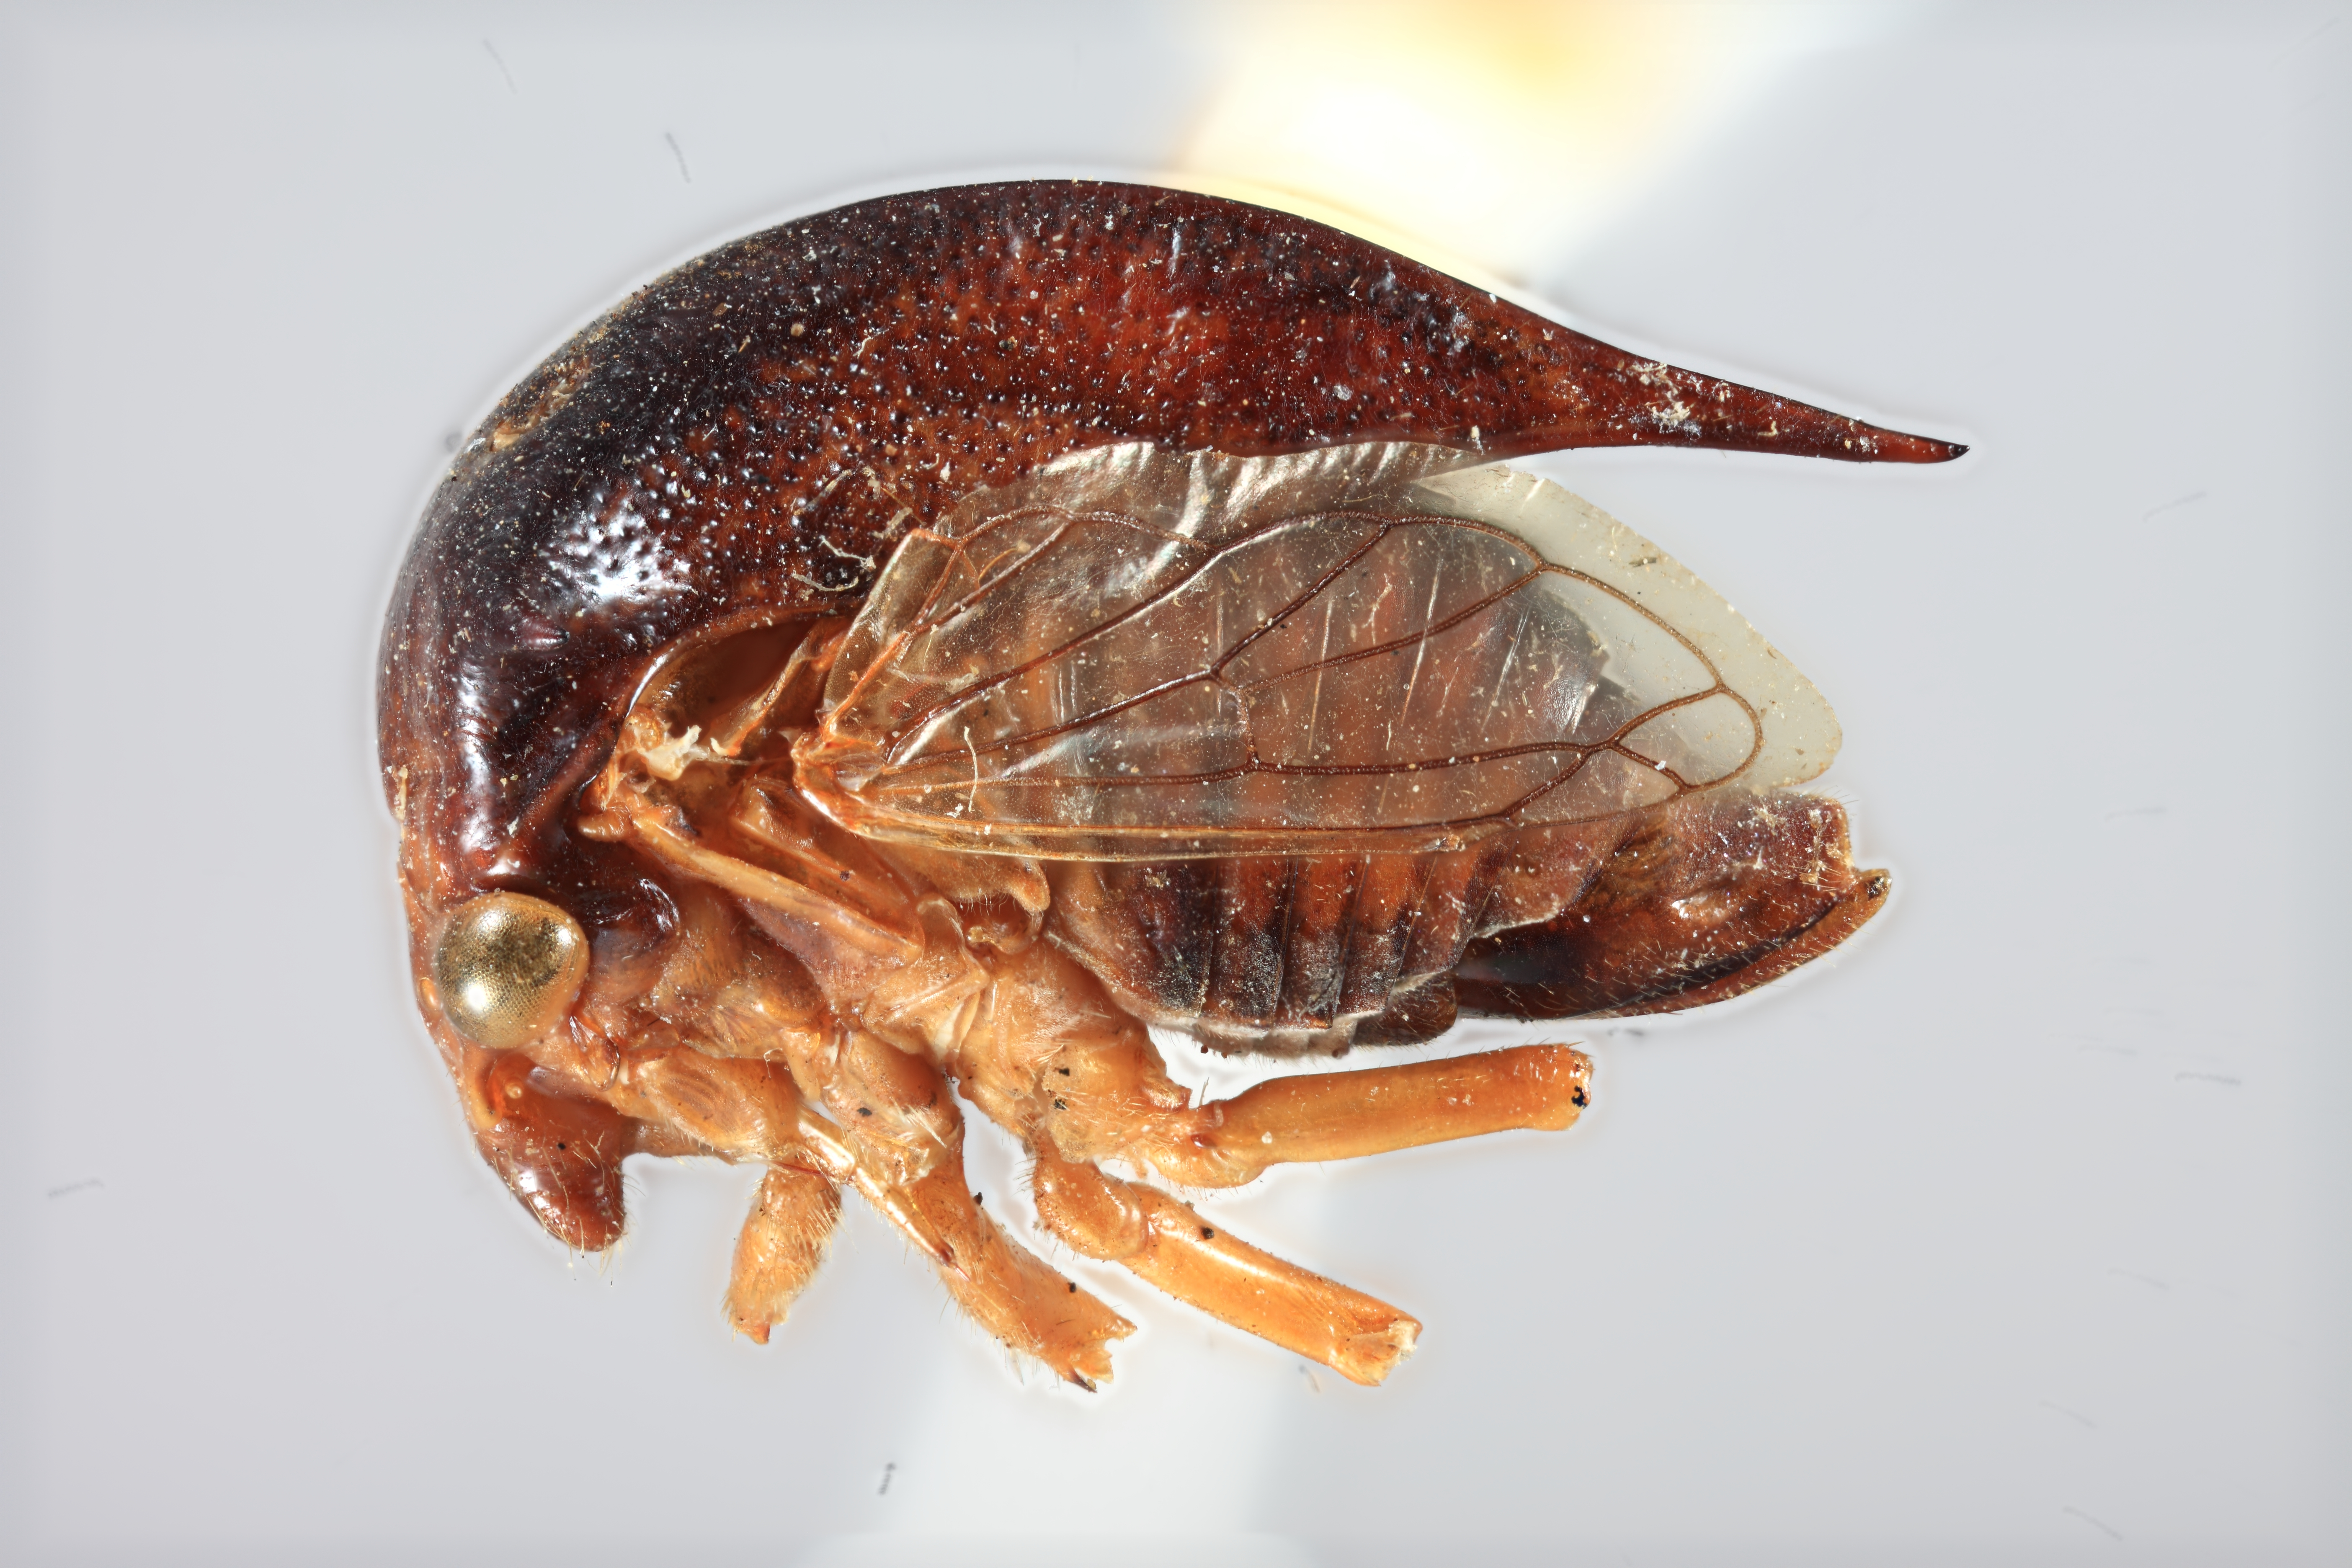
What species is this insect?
Ceresa nigra
